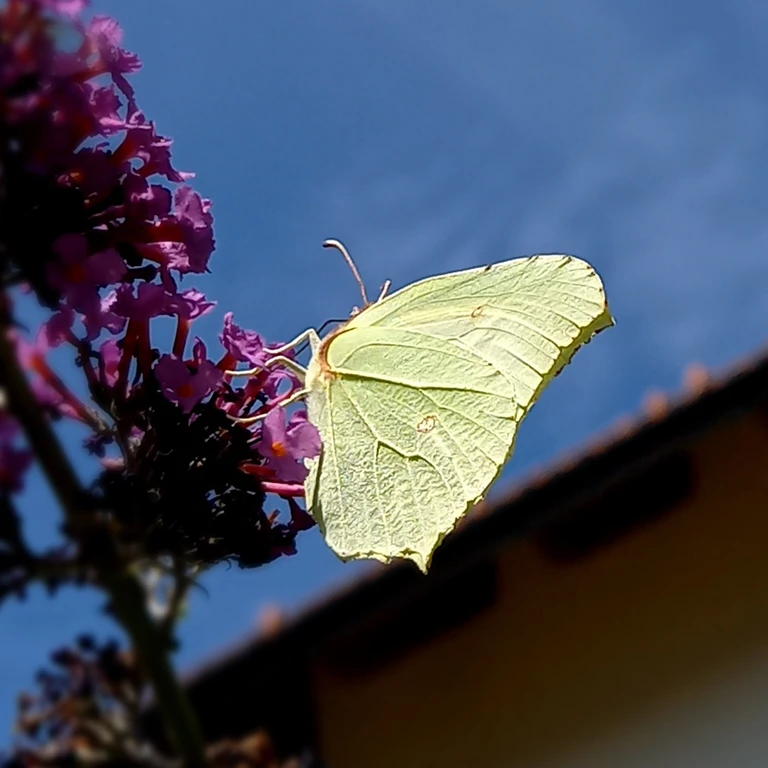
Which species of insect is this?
Gonepteryx rhamni
